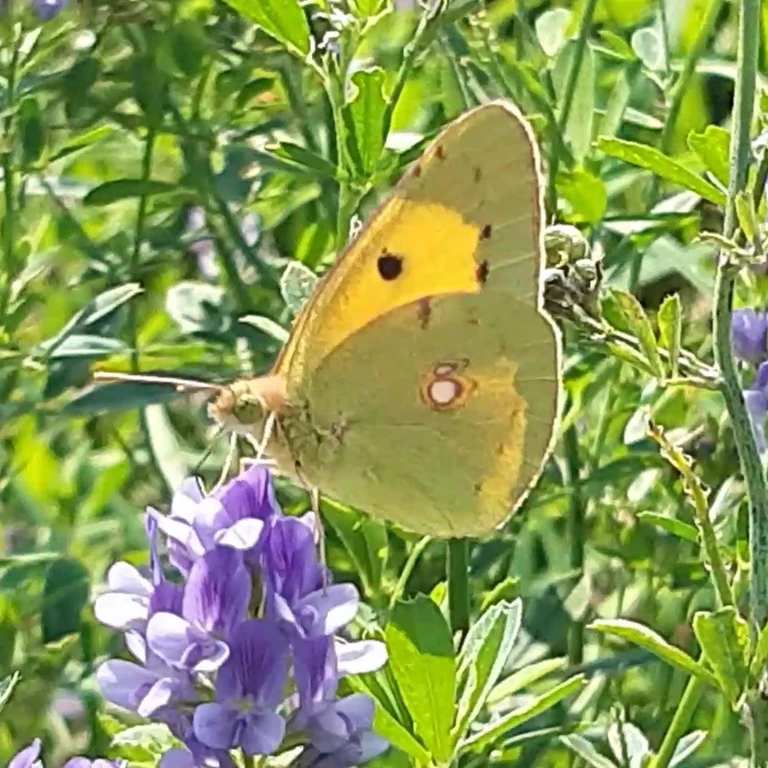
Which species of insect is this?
Colias croceus
